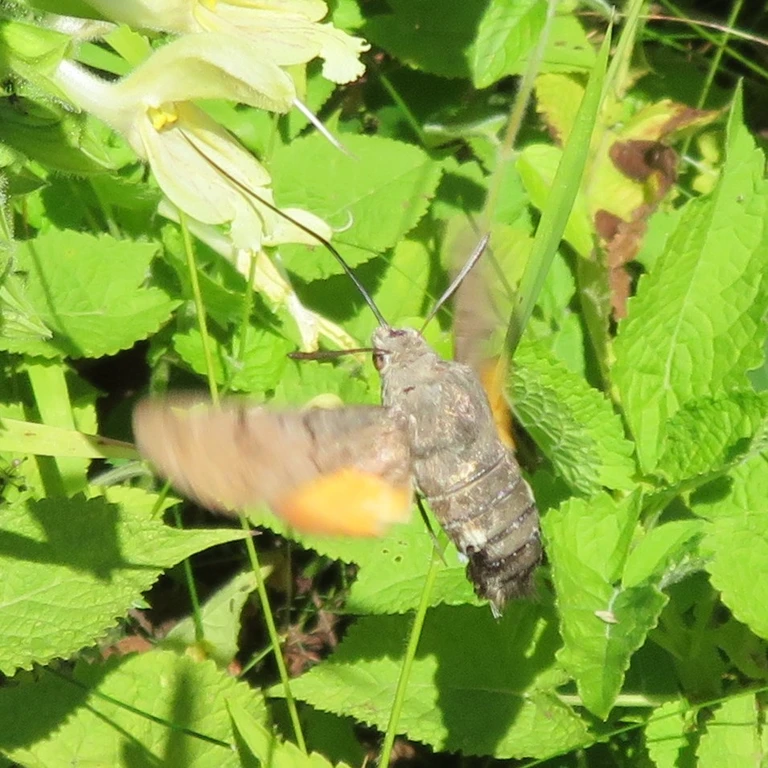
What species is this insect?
Macroglossum stellatarum
